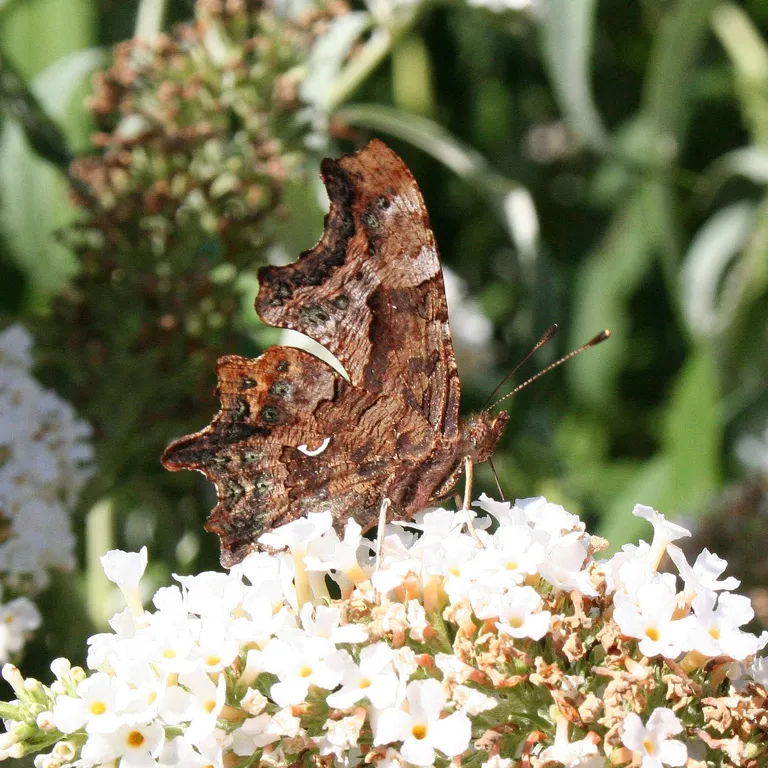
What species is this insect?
Polygonia c-album
